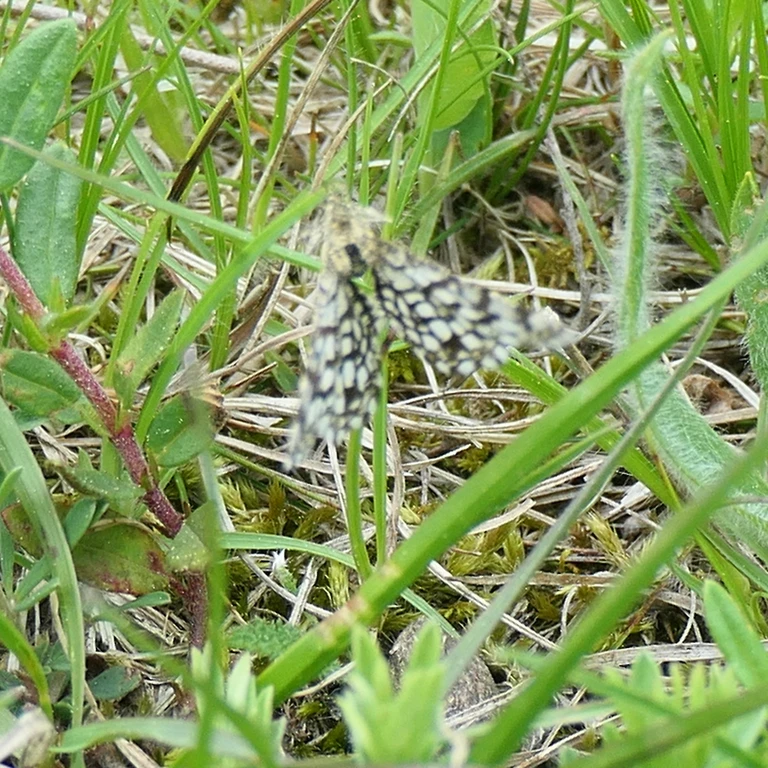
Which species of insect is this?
Chiasmia clathrata
